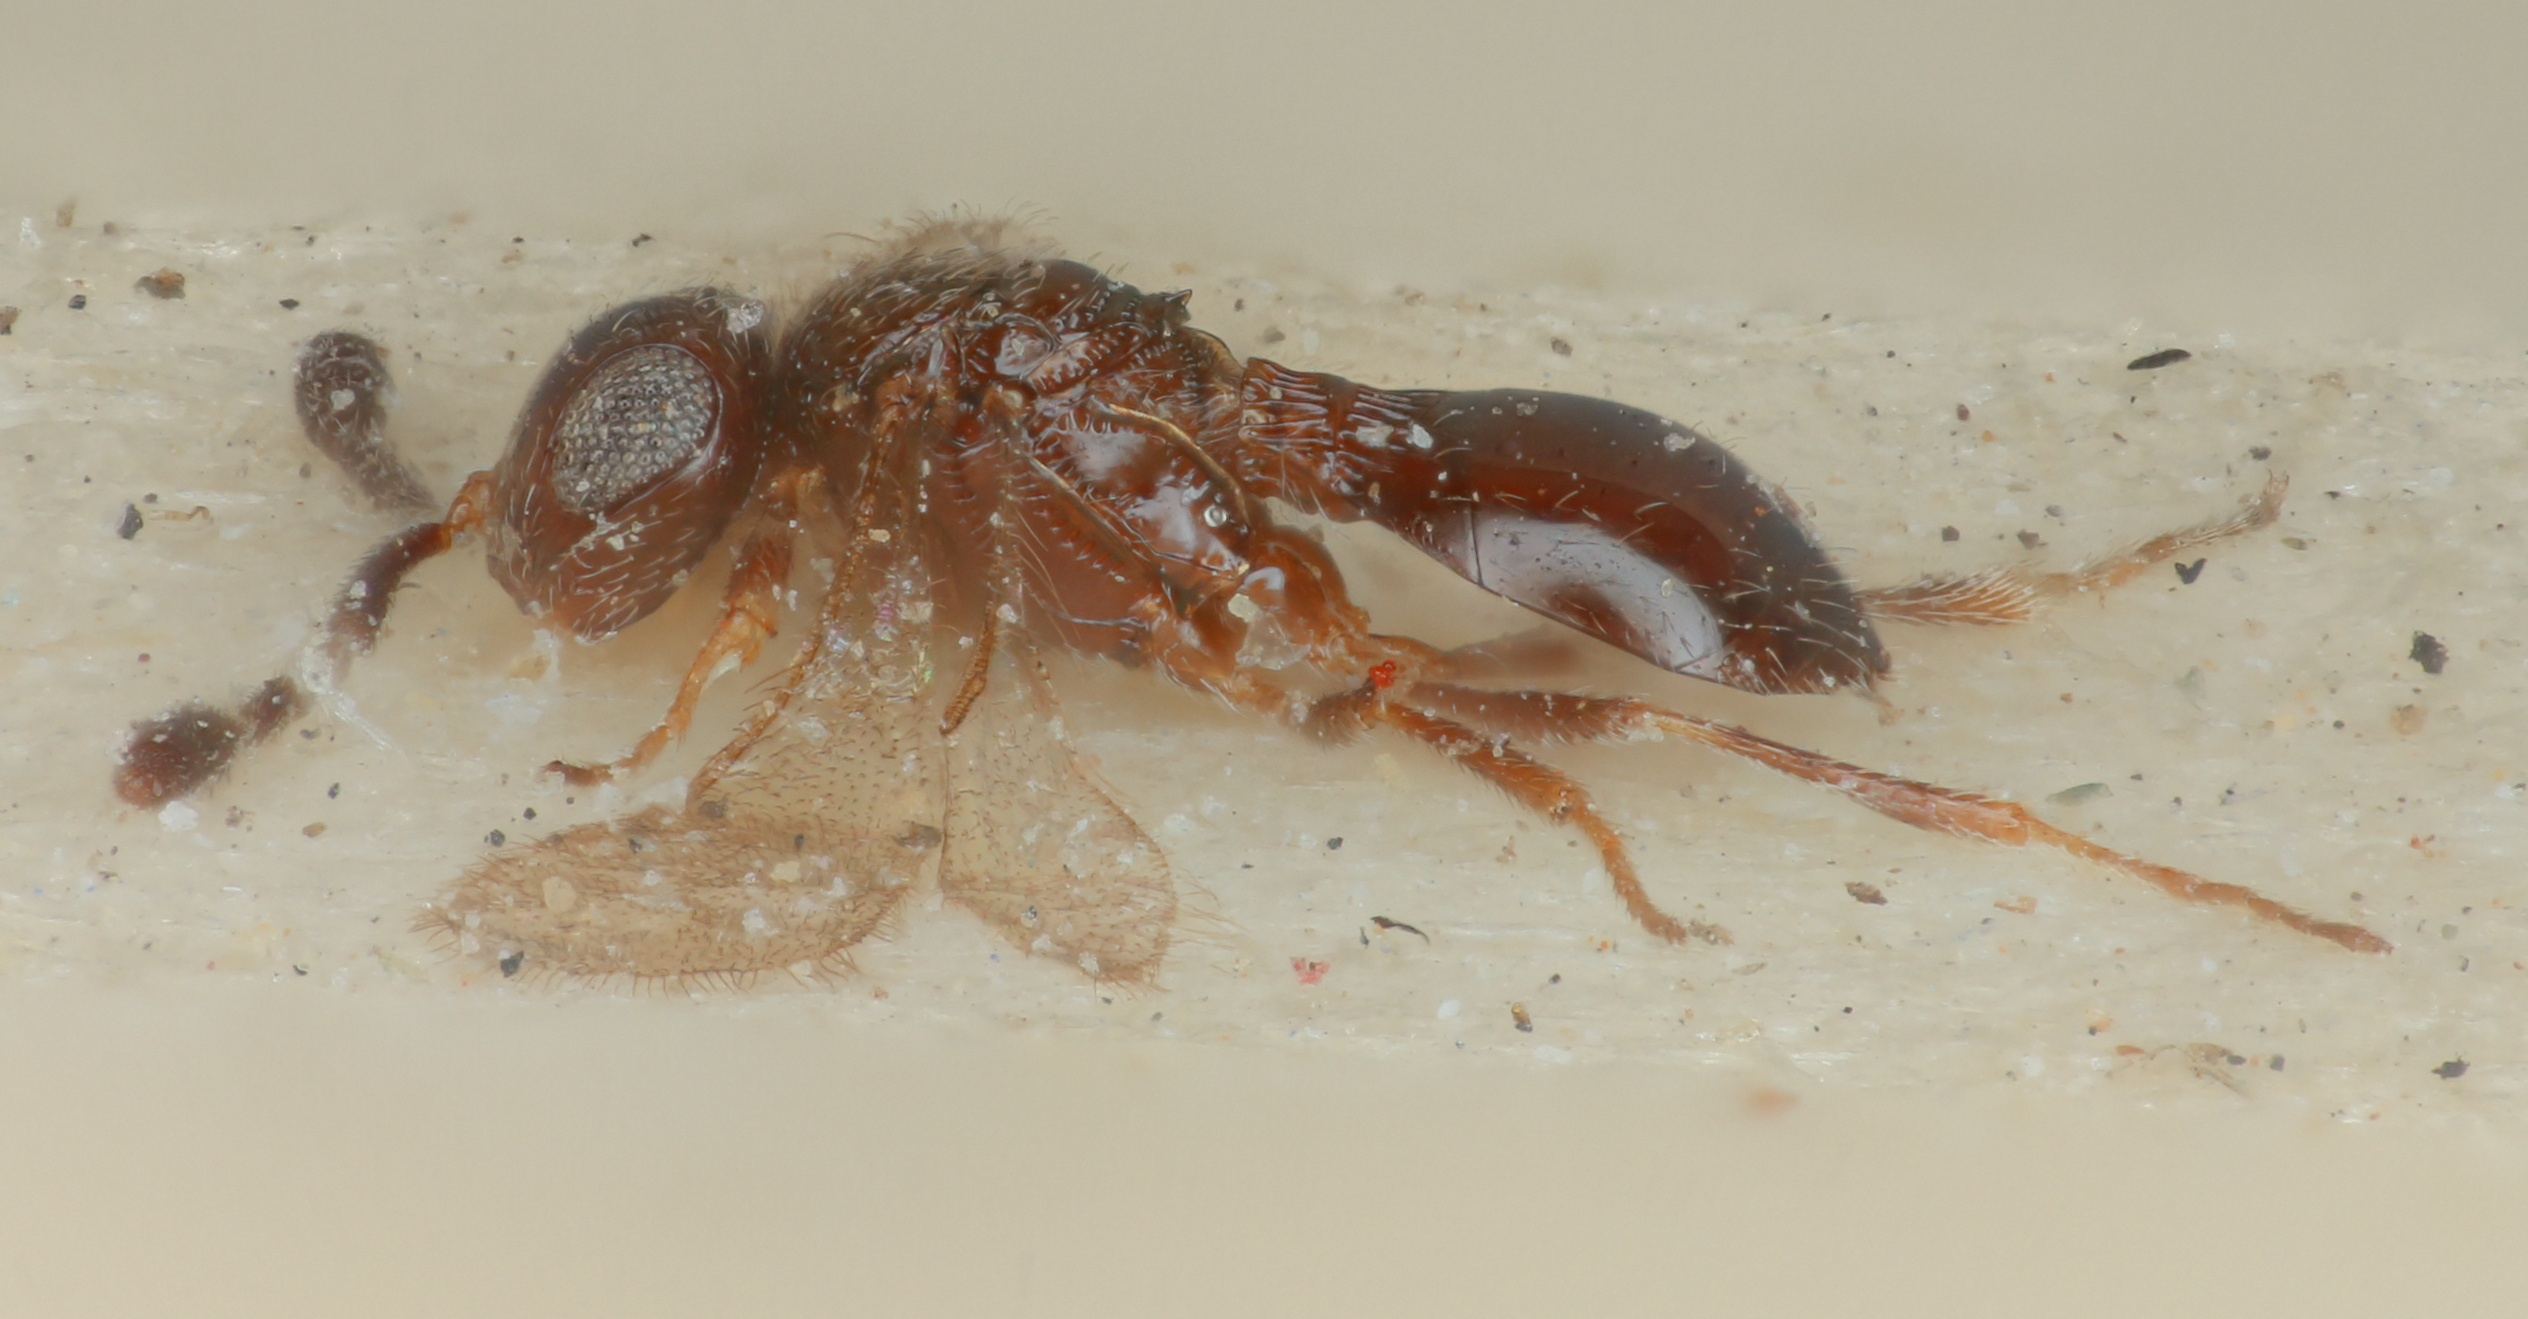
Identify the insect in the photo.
Trimorus improcerus
